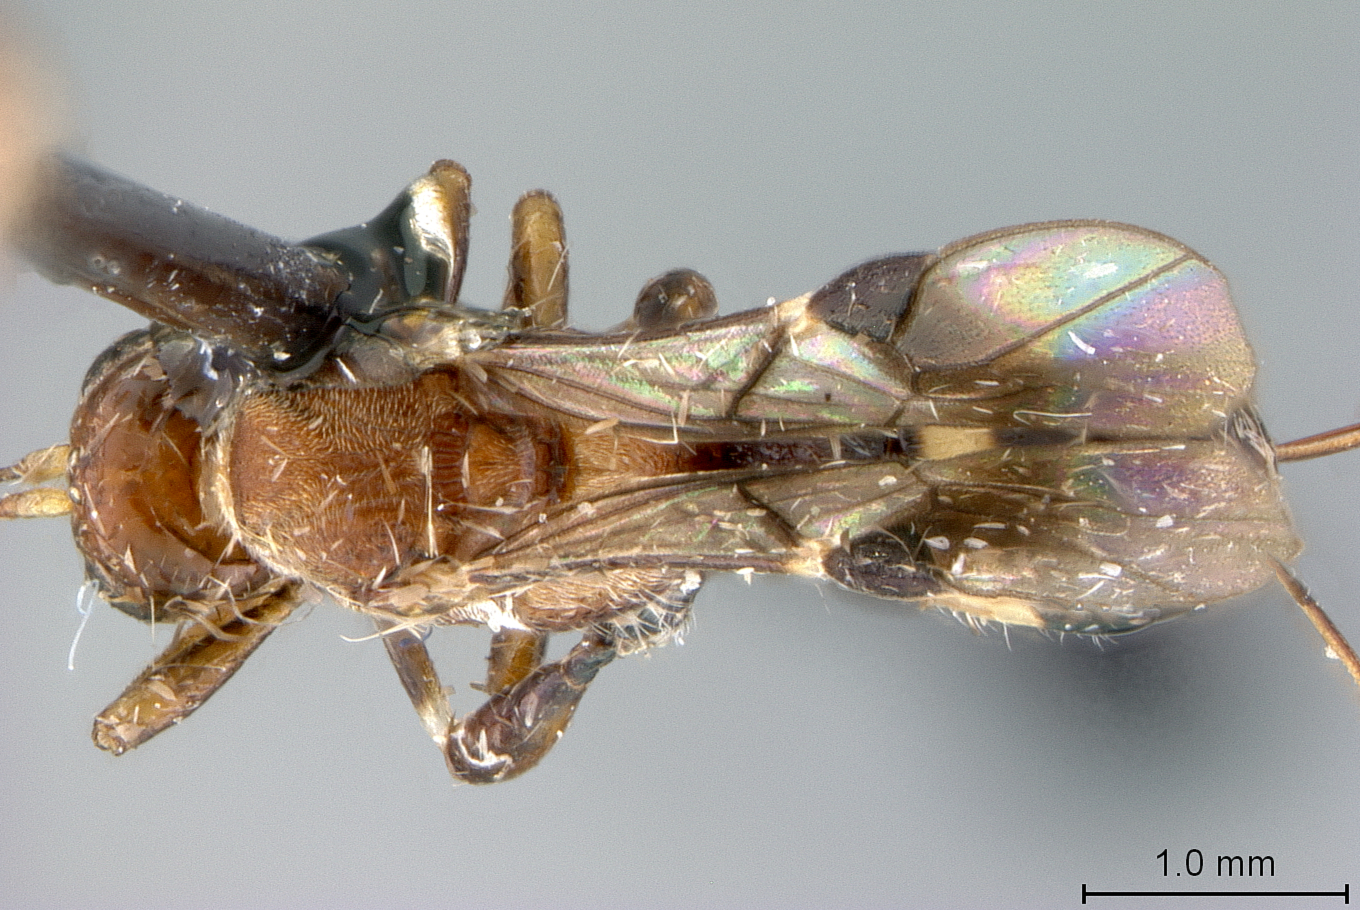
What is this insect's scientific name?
Acanthorhogas parkeri
